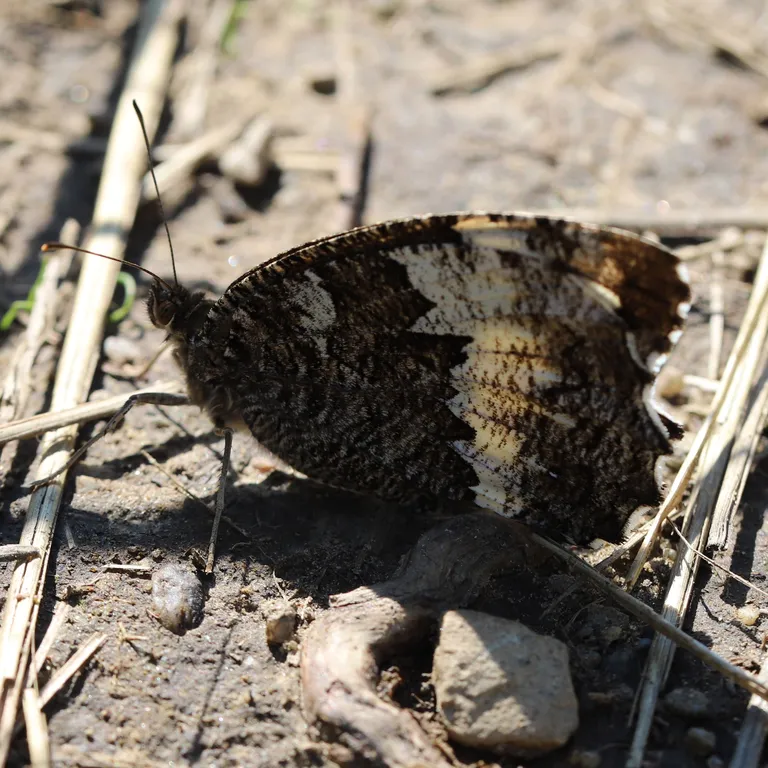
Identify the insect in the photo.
Brintesia circe
